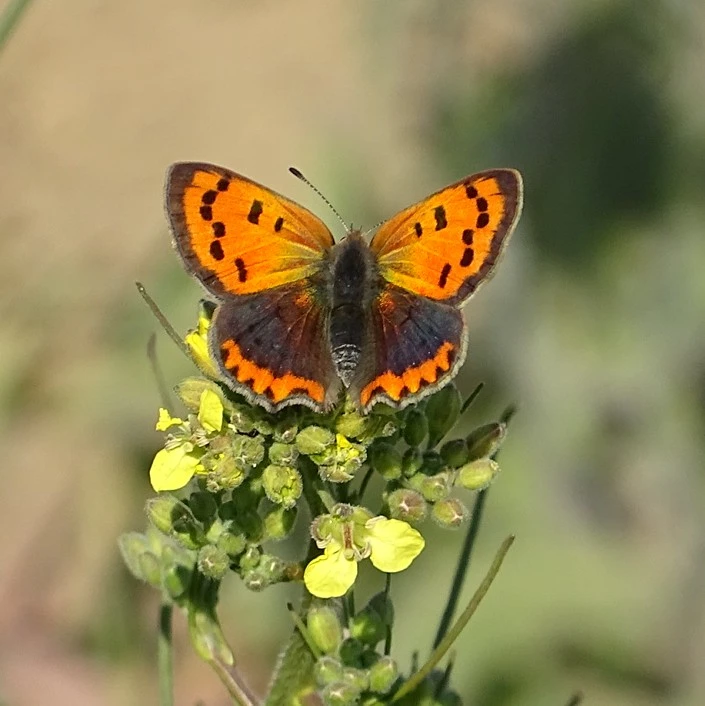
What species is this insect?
Lycaena phlaeas
